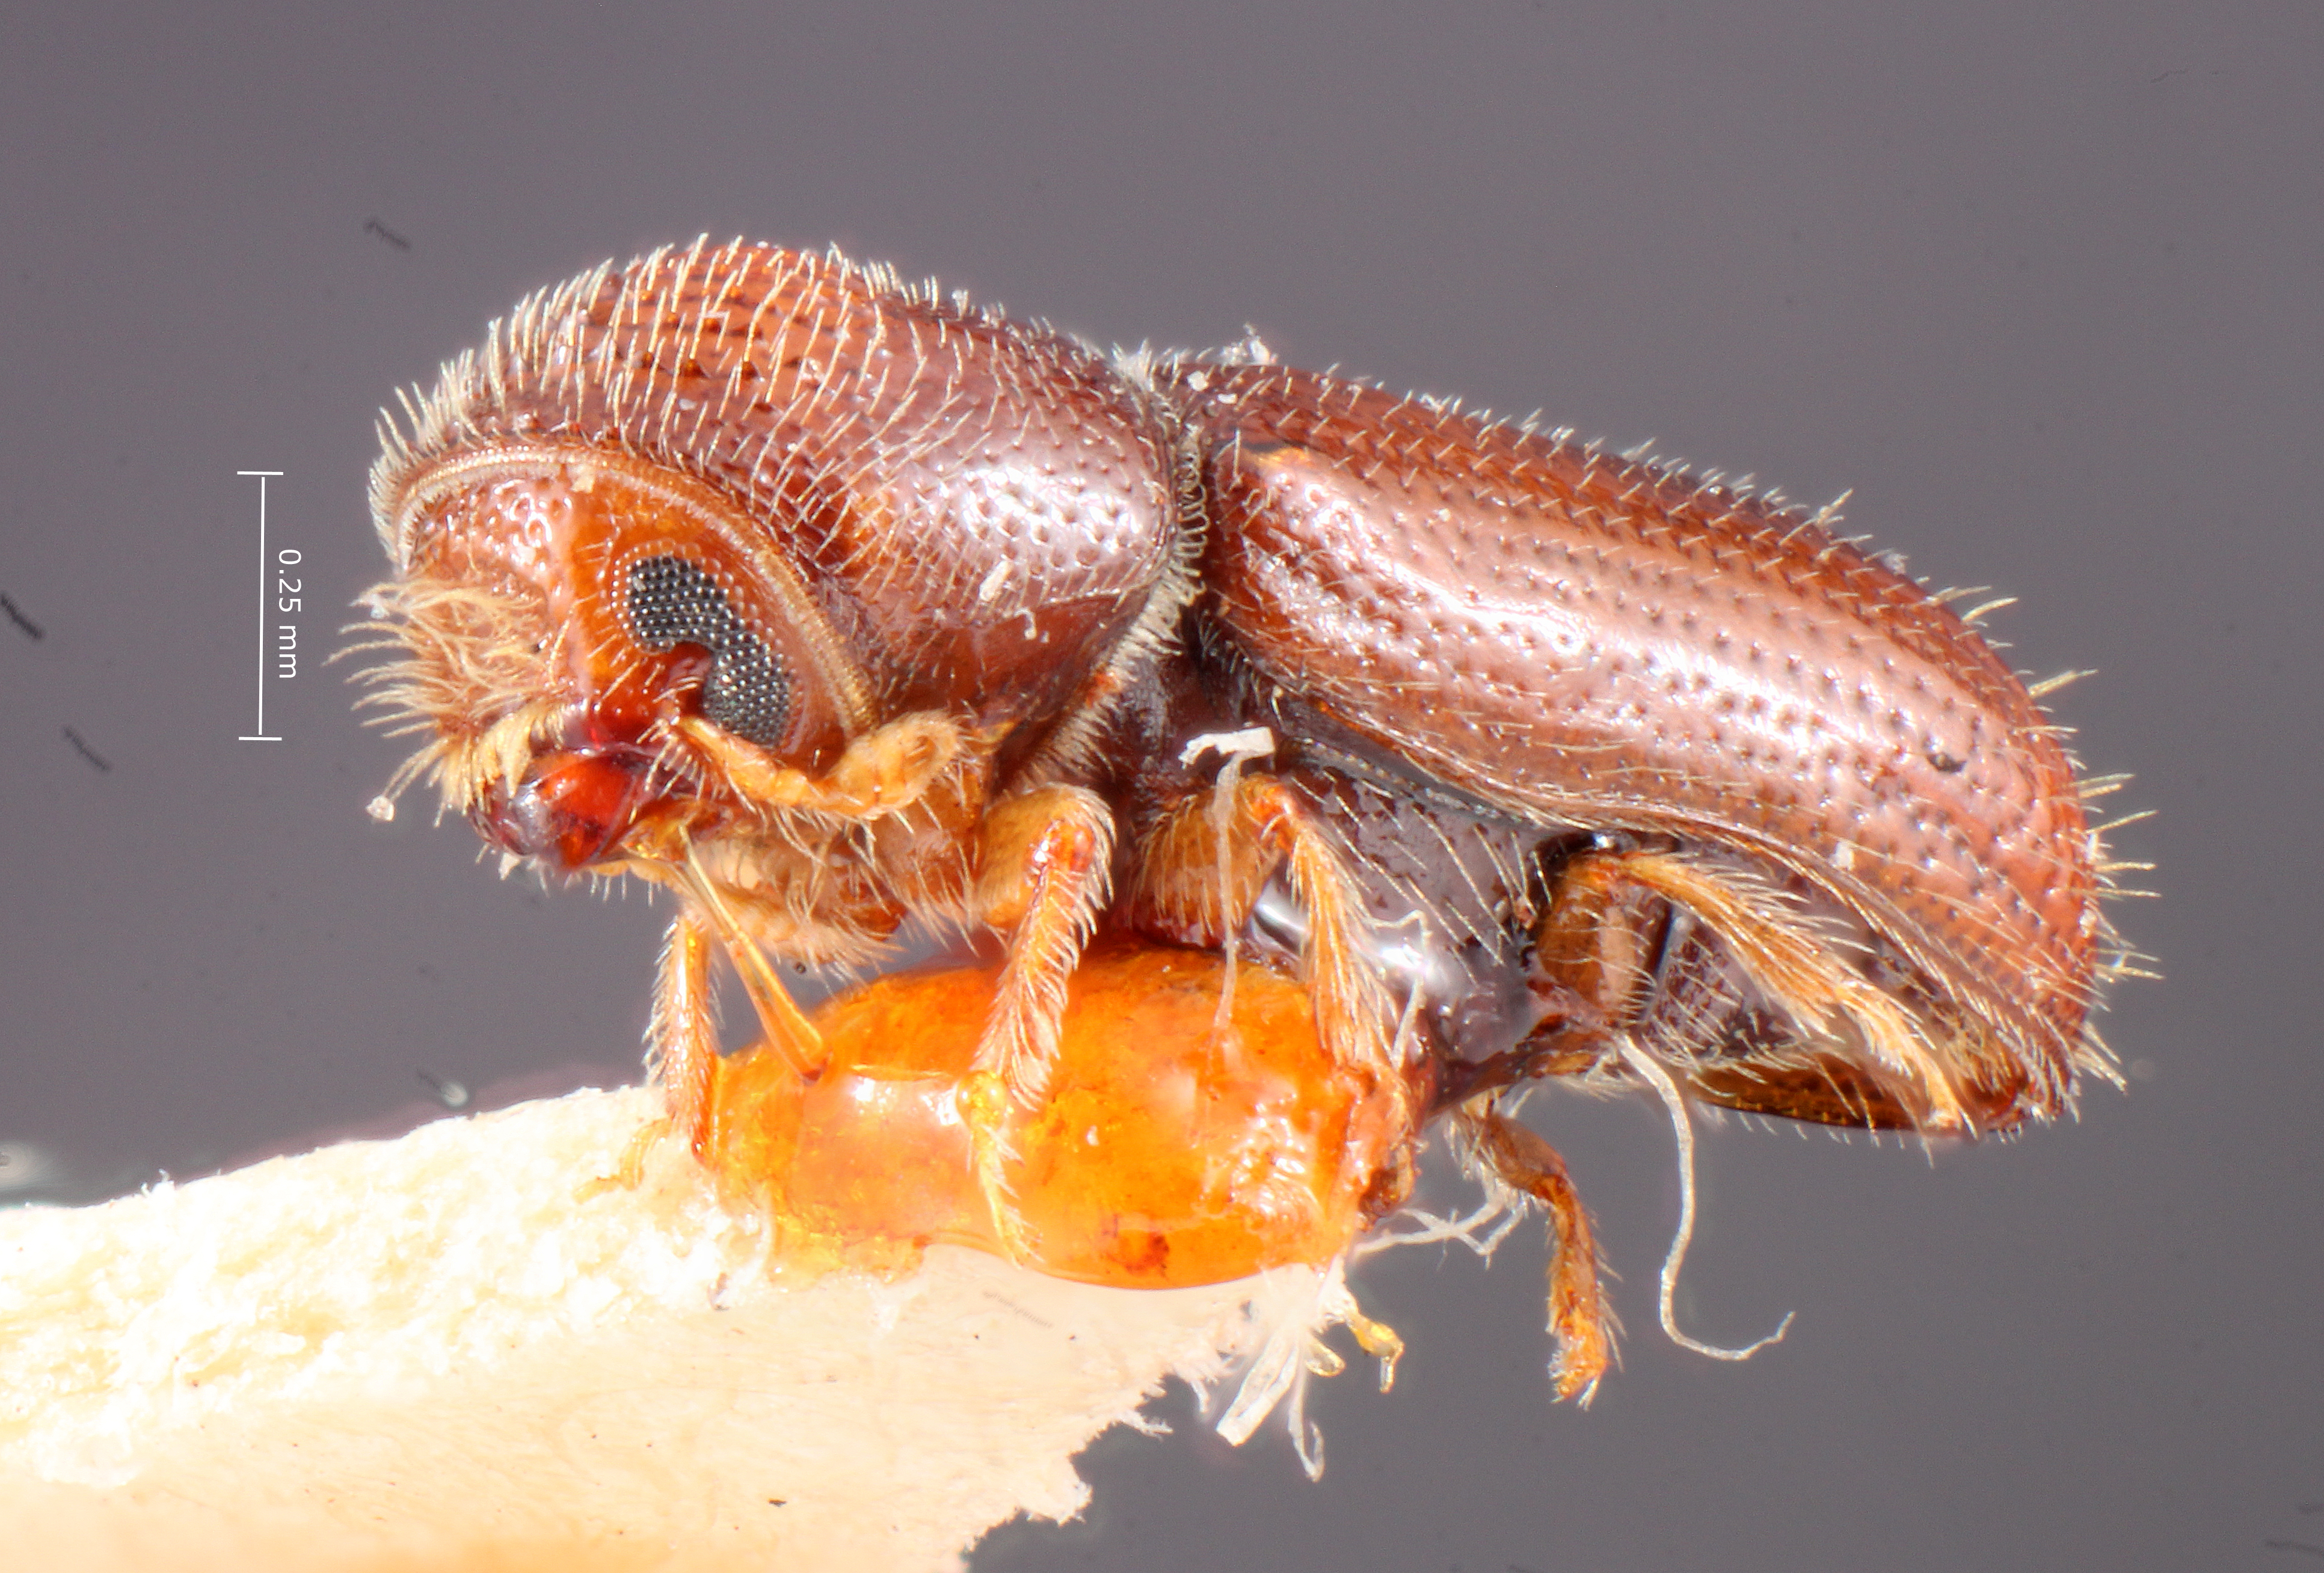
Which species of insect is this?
Pityophthorus solers
